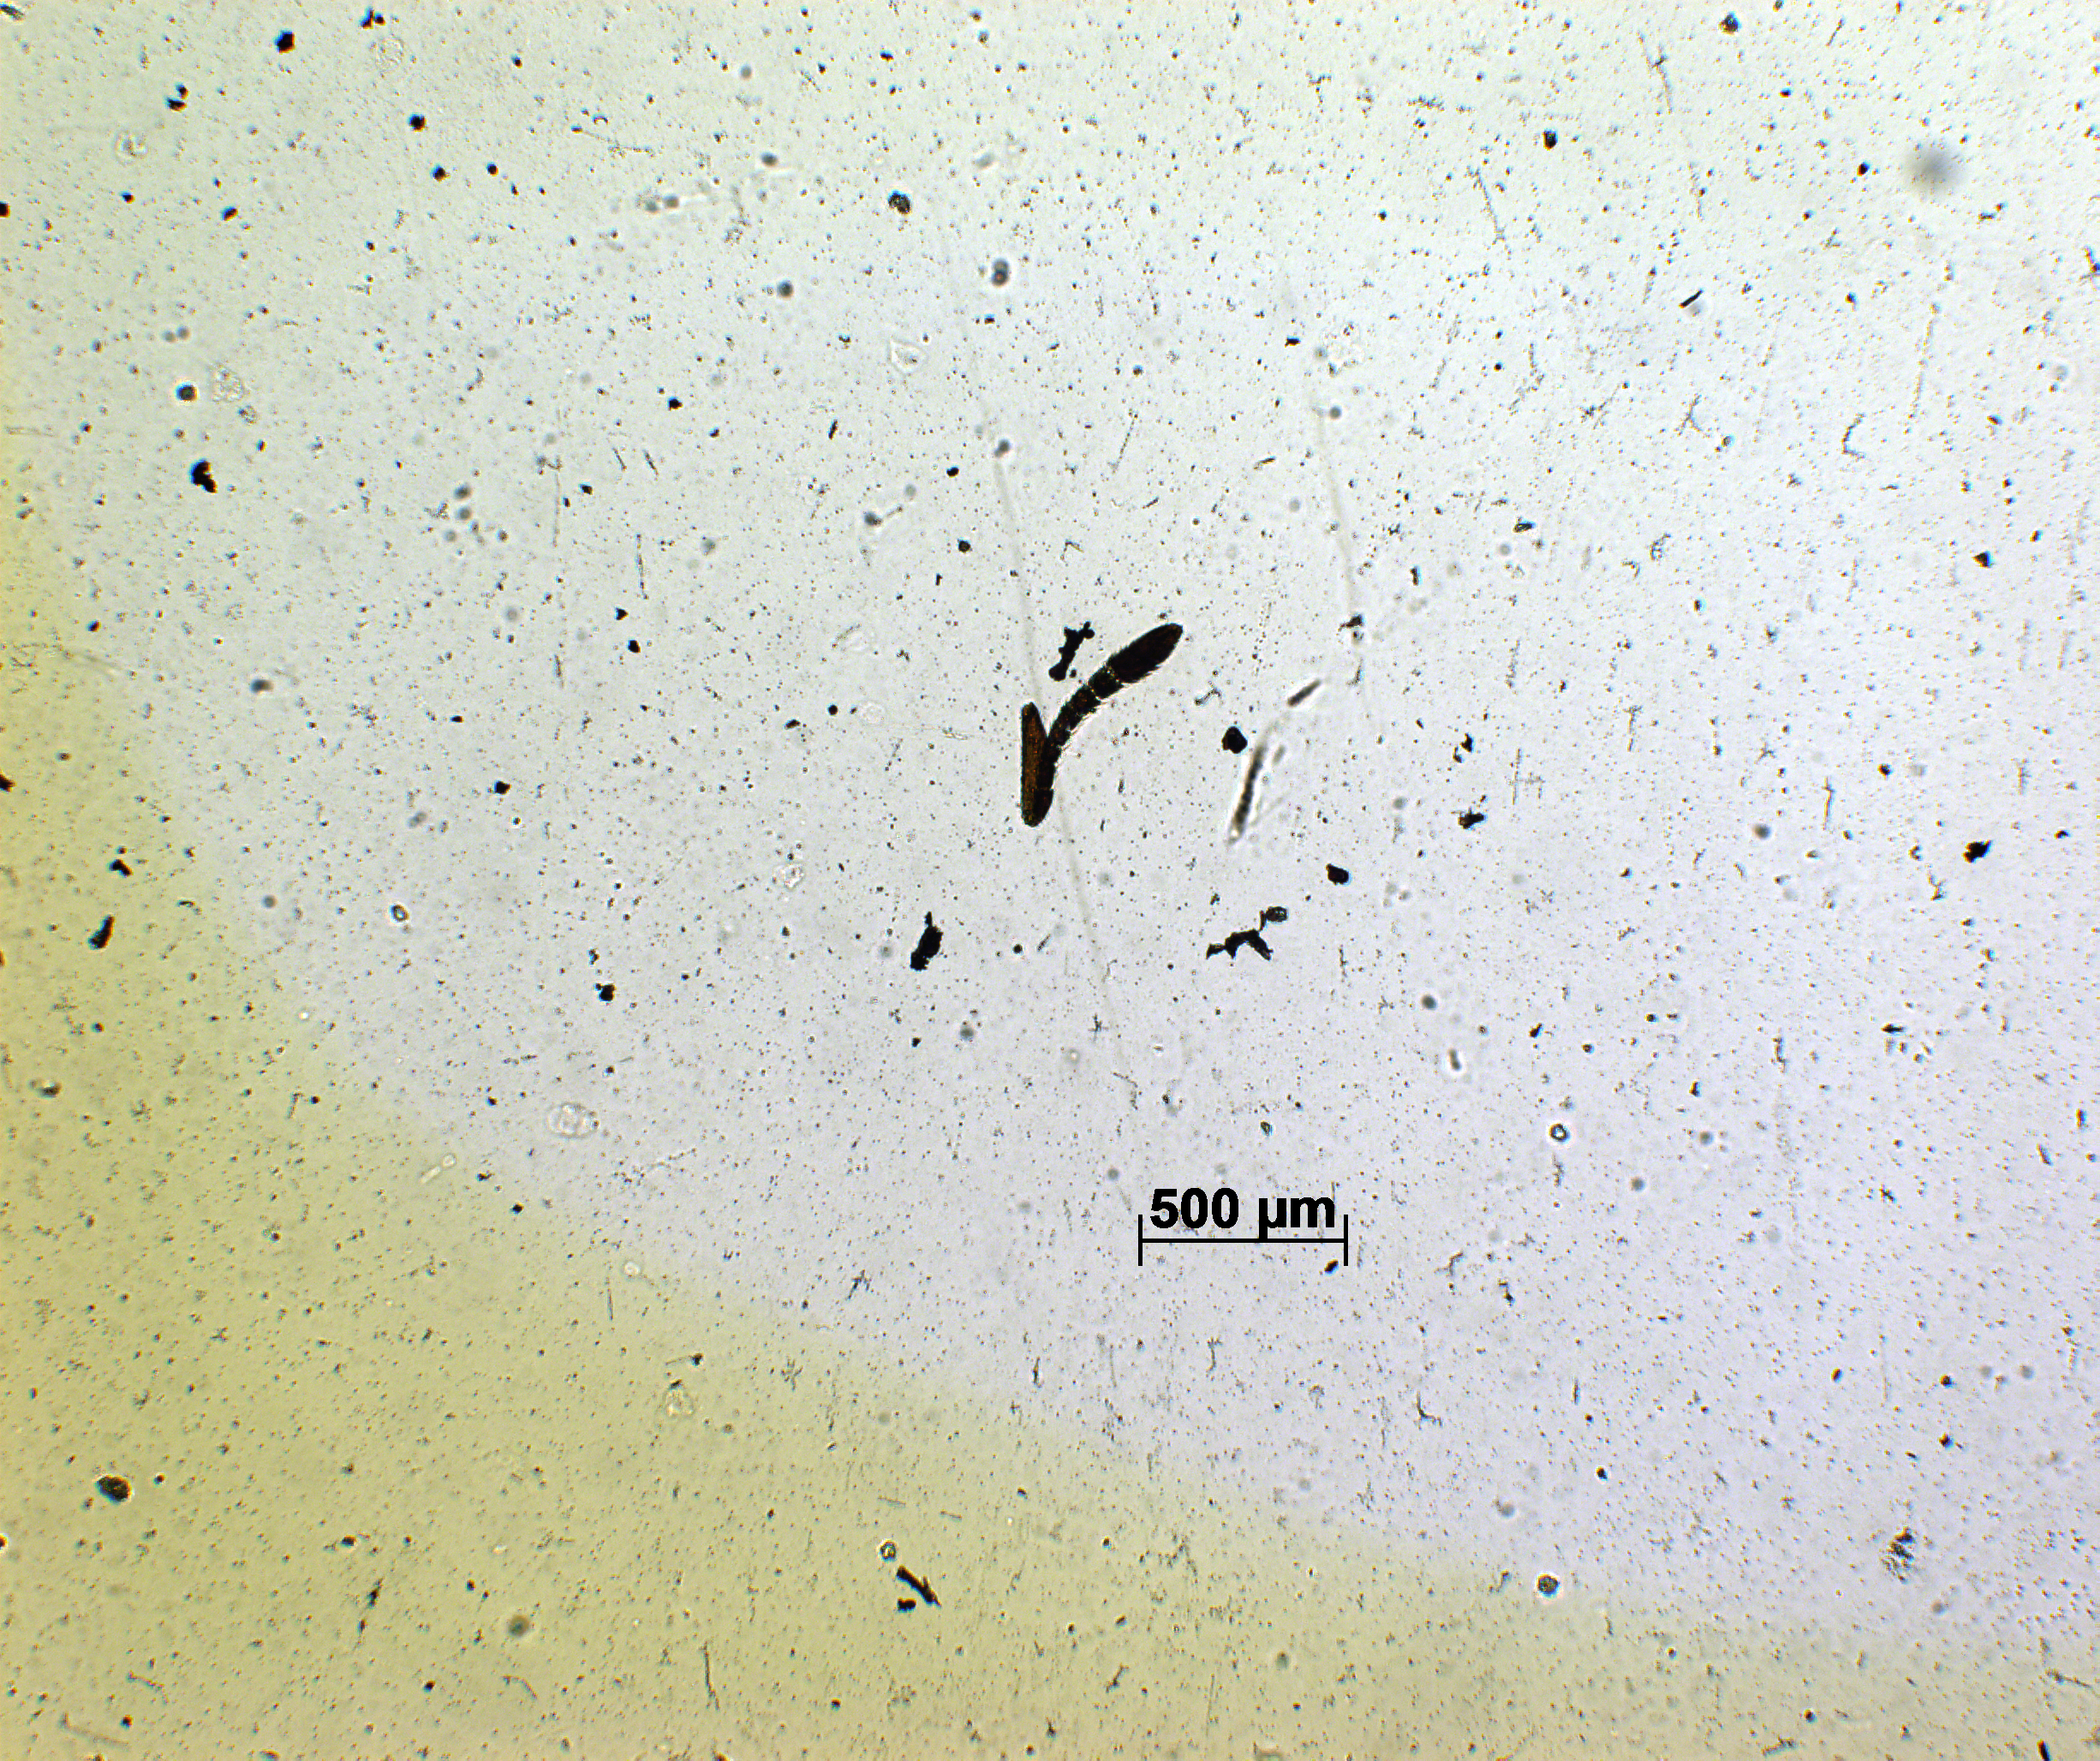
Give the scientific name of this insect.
Chiloneurus albicornis
